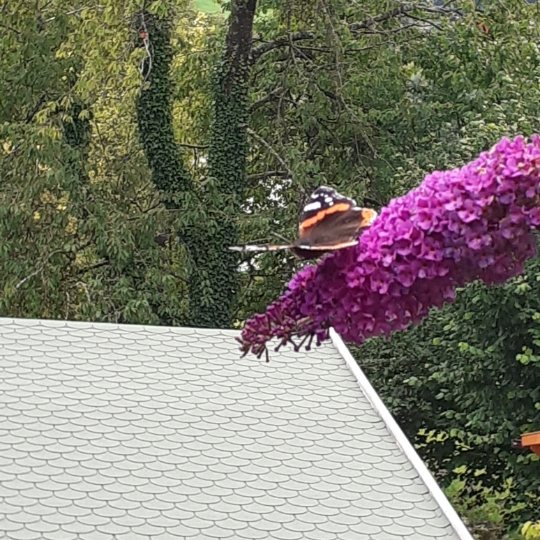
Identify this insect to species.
Vanessa atalanta
